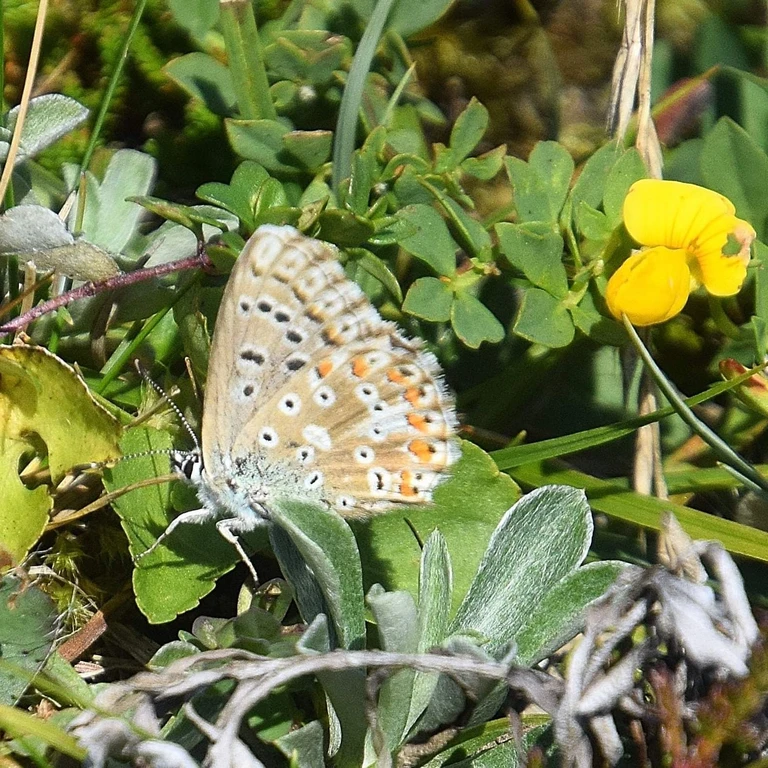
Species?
Lysandra coridon
